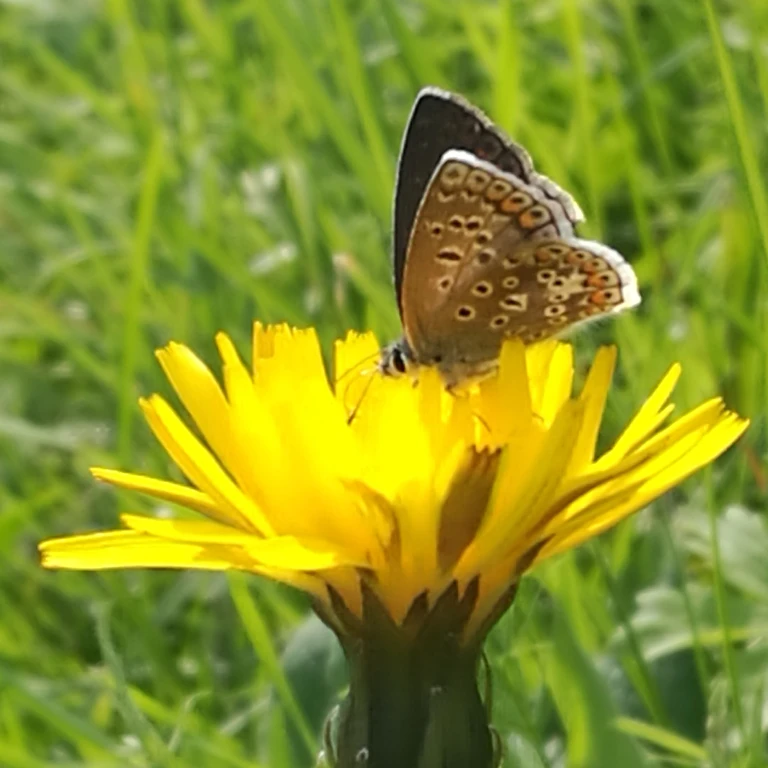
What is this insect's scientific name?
Polyommatus icarus
